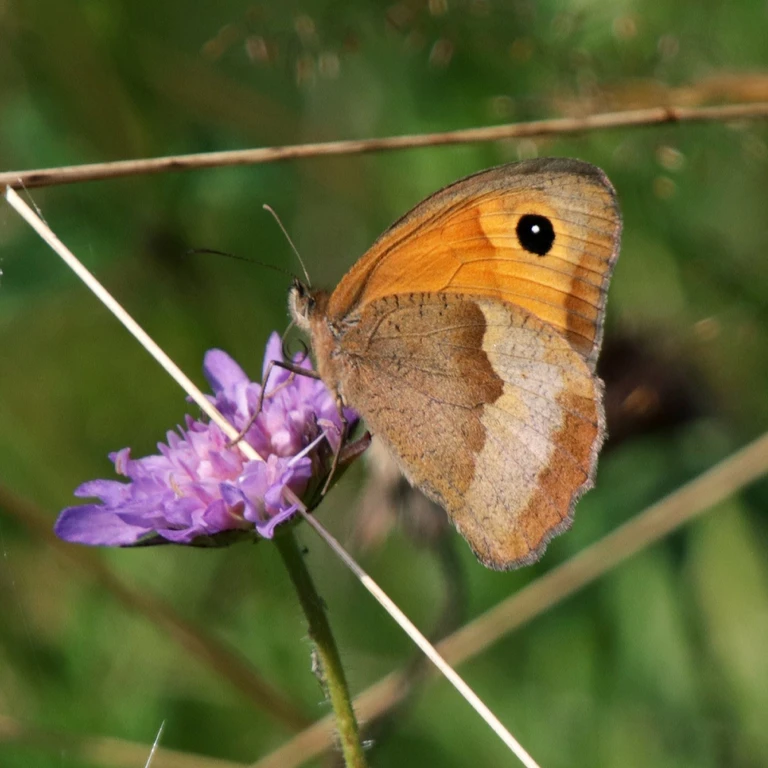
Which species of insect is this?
Maniola jurtina
